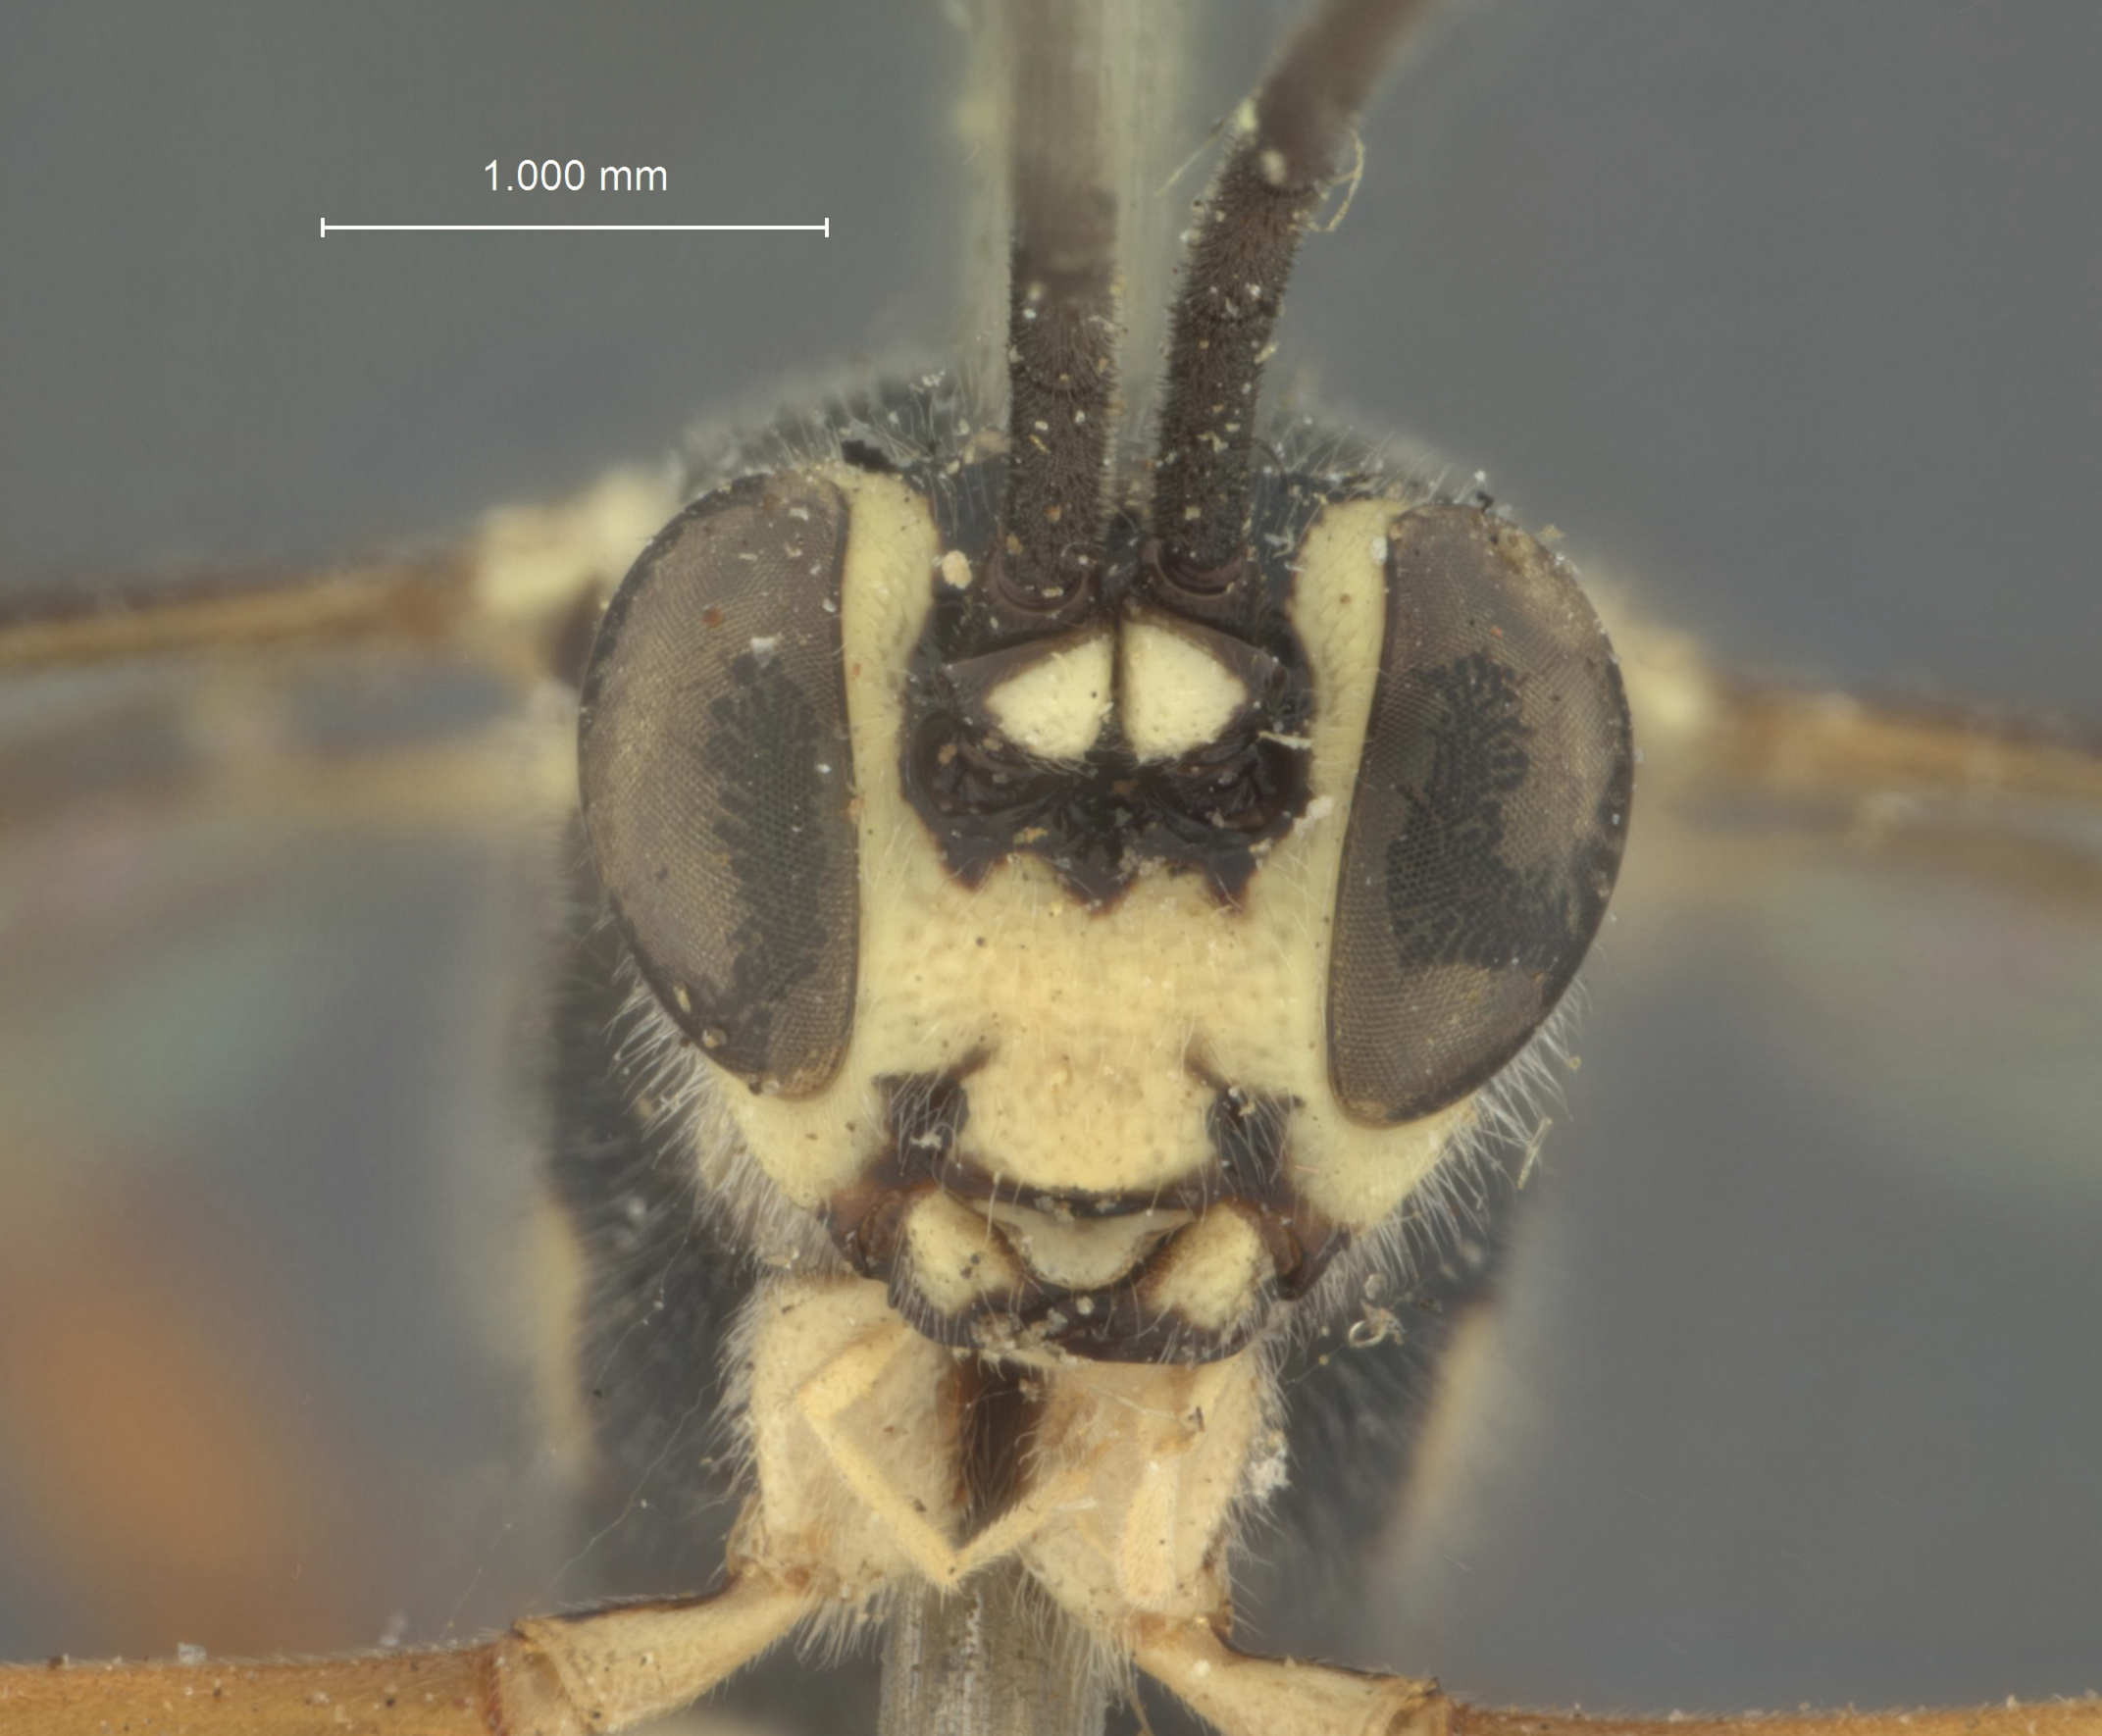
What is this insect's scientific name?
Mesostenus leucocoxus
